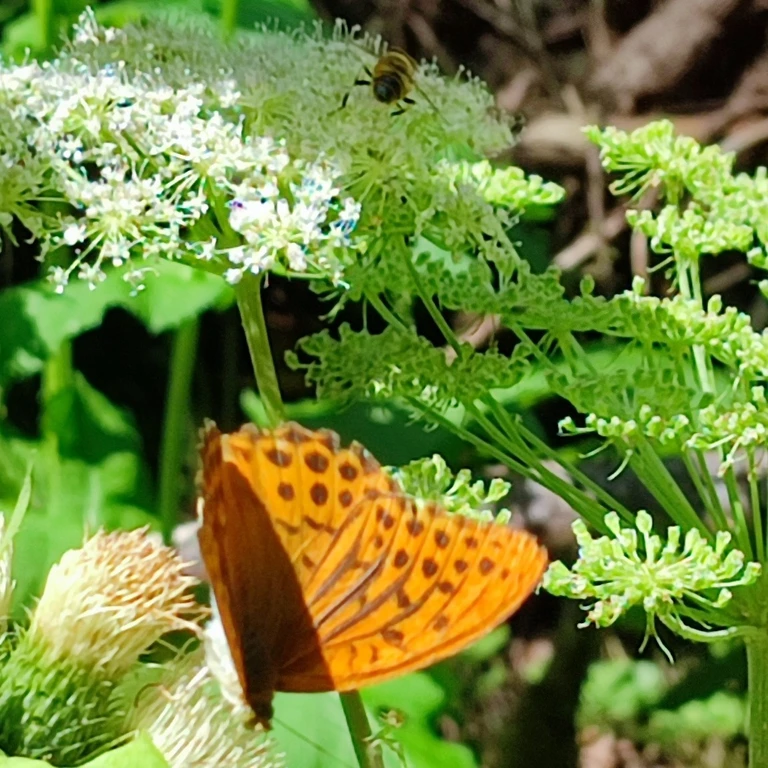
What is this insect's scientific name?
Argynnis paphia
